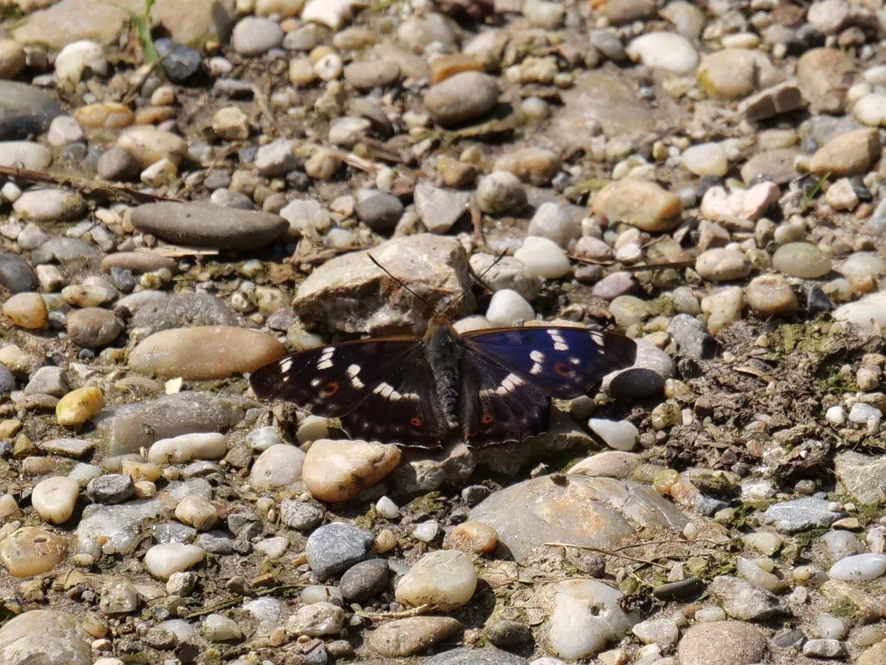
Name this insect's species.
Apatura ilia
